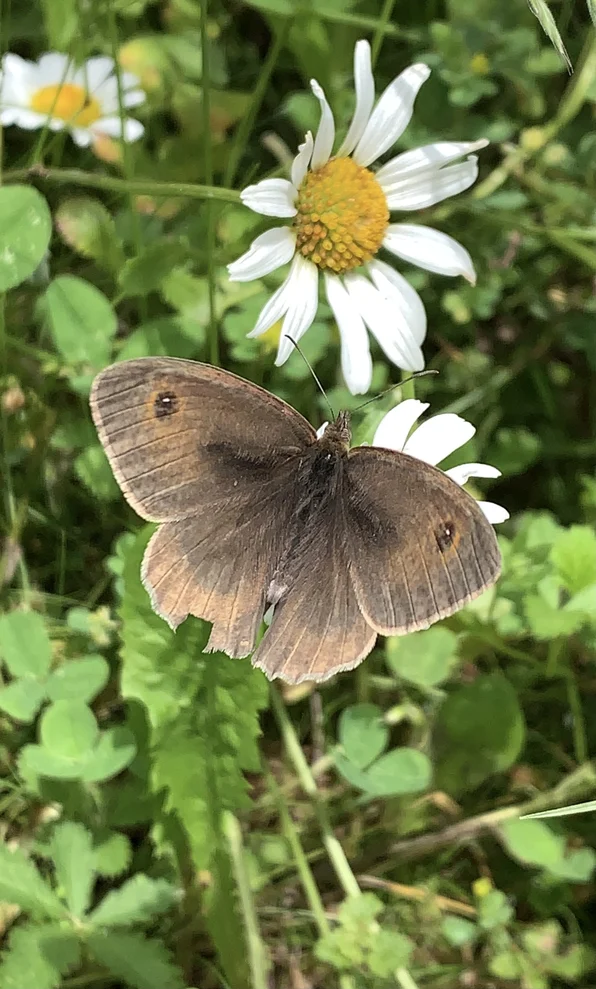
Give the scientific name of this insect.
Maniola jurtina
